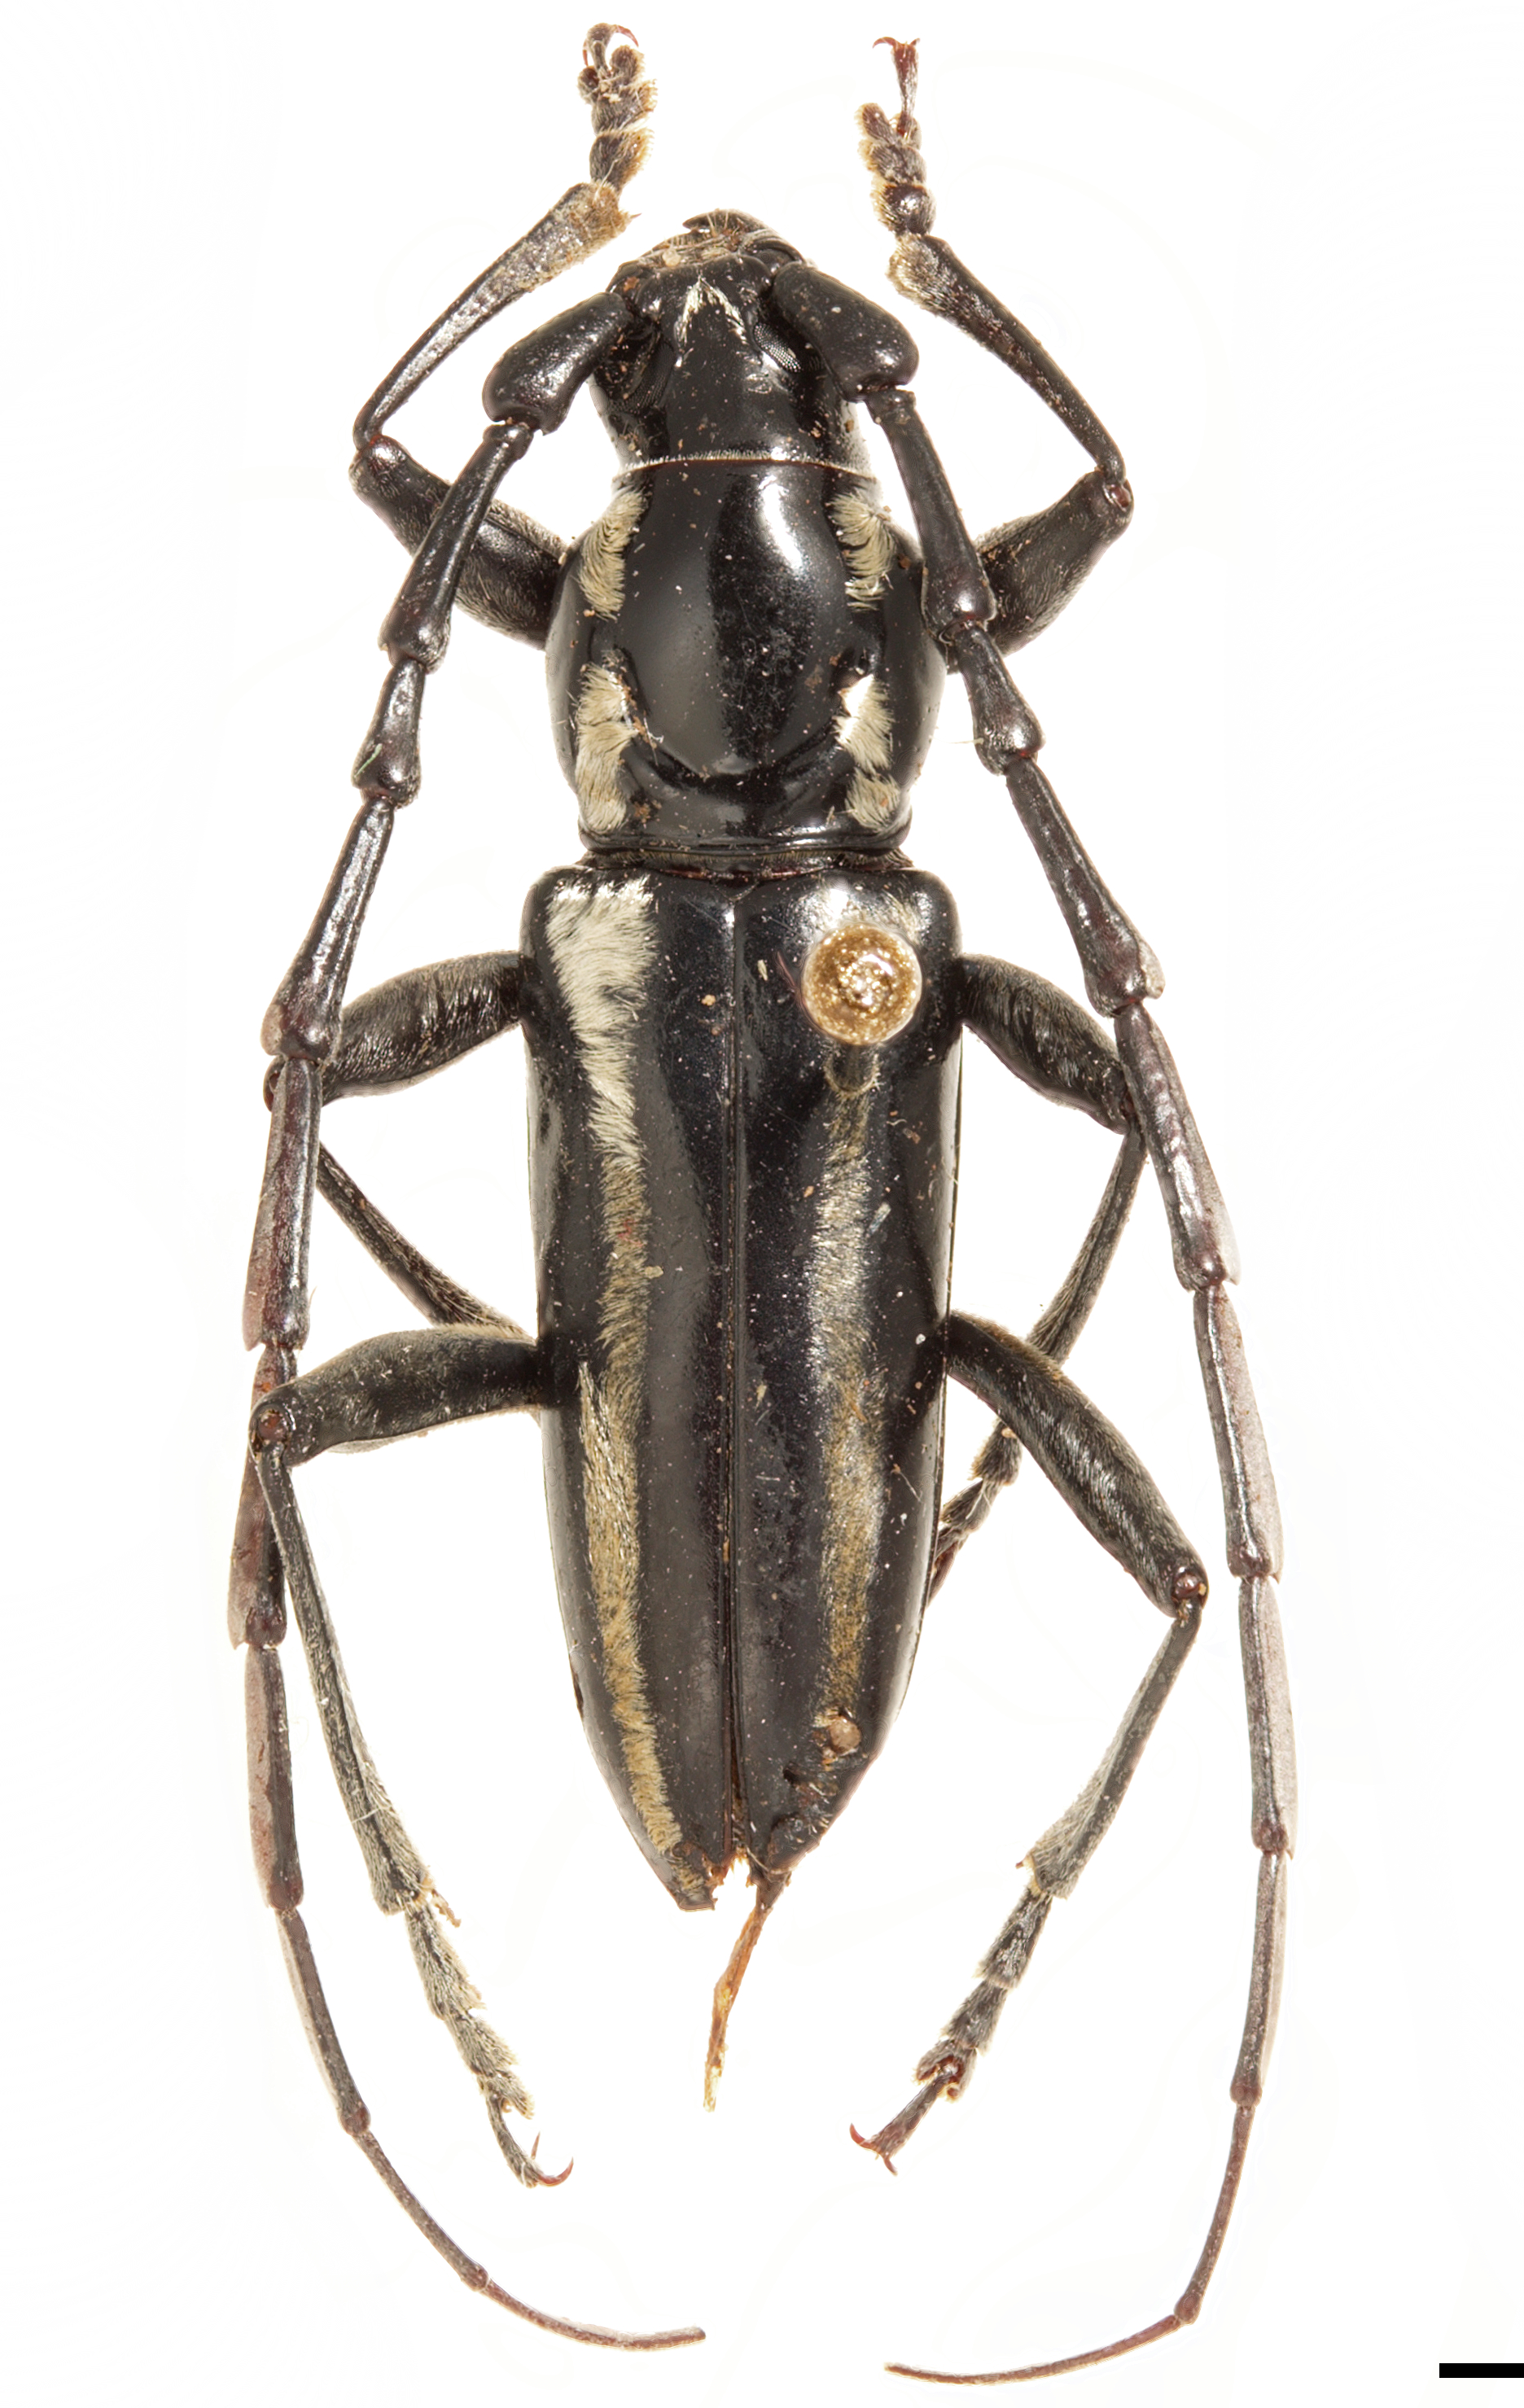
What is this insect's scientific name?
Ptycholaemus troberti
